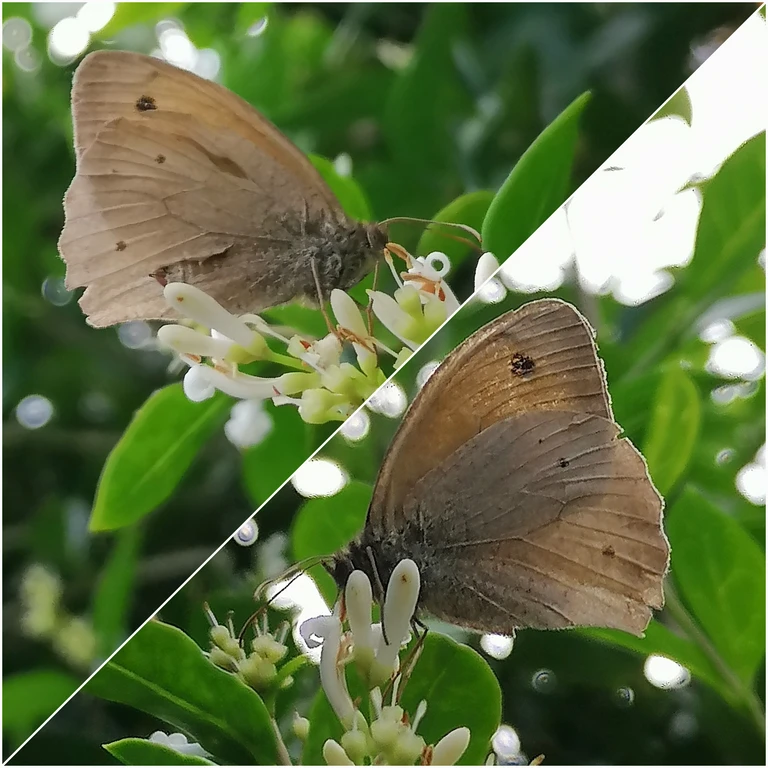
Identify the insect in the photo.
Maniola jurtina
